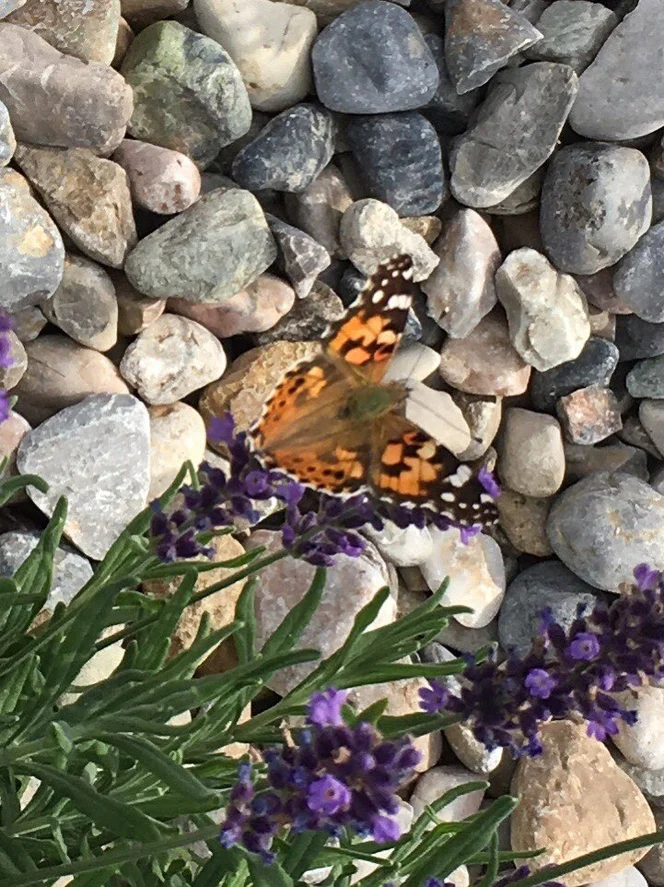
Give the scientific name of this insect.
Vanessa cardui
